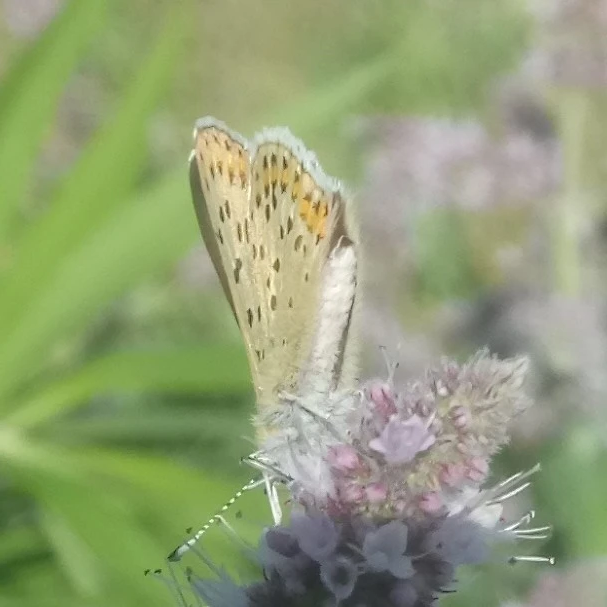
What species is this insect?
Lycaena tityrus (also Loweia tityrus)
